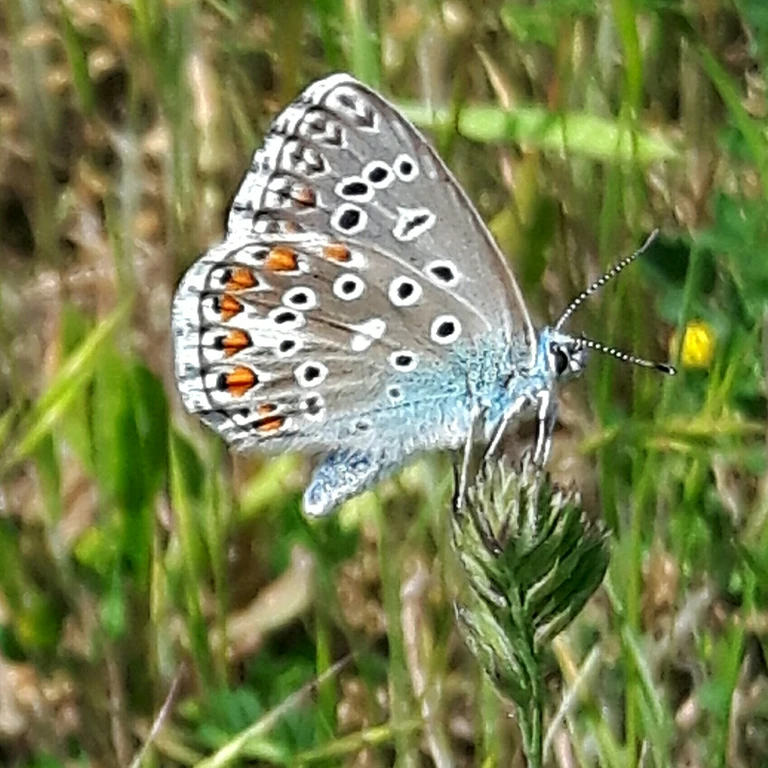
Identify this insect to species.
Lysandra bellargus
